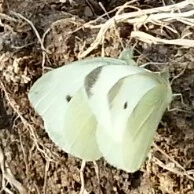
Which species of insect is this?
Pieris rapae
